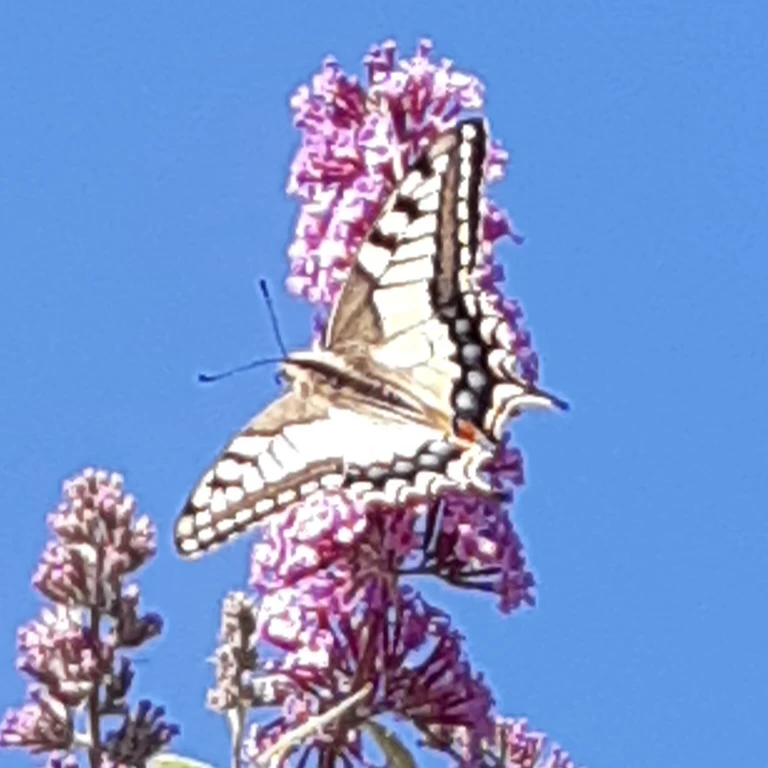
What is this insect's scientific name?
Papilio machaon
